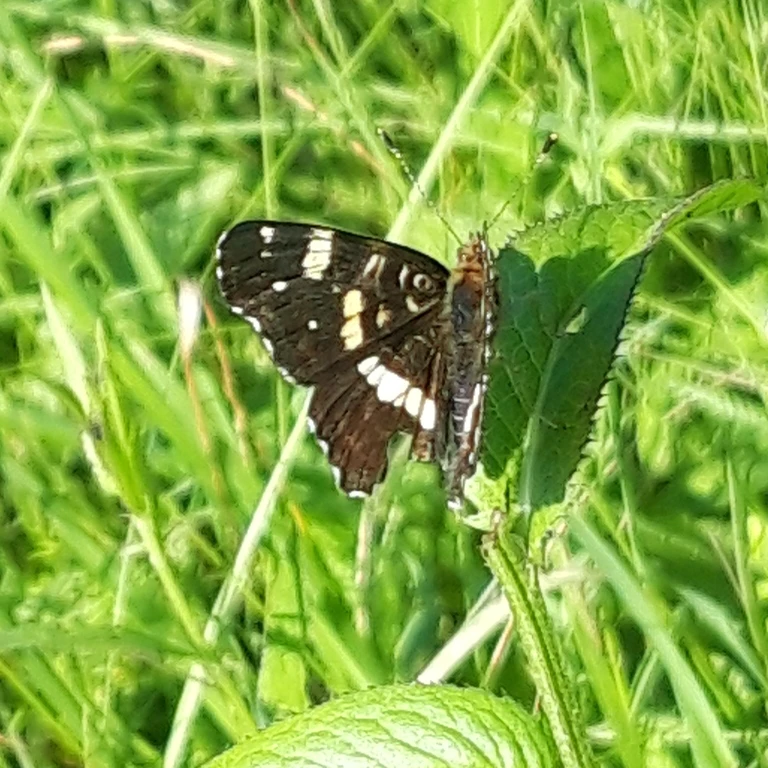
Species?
Araschnia levana
